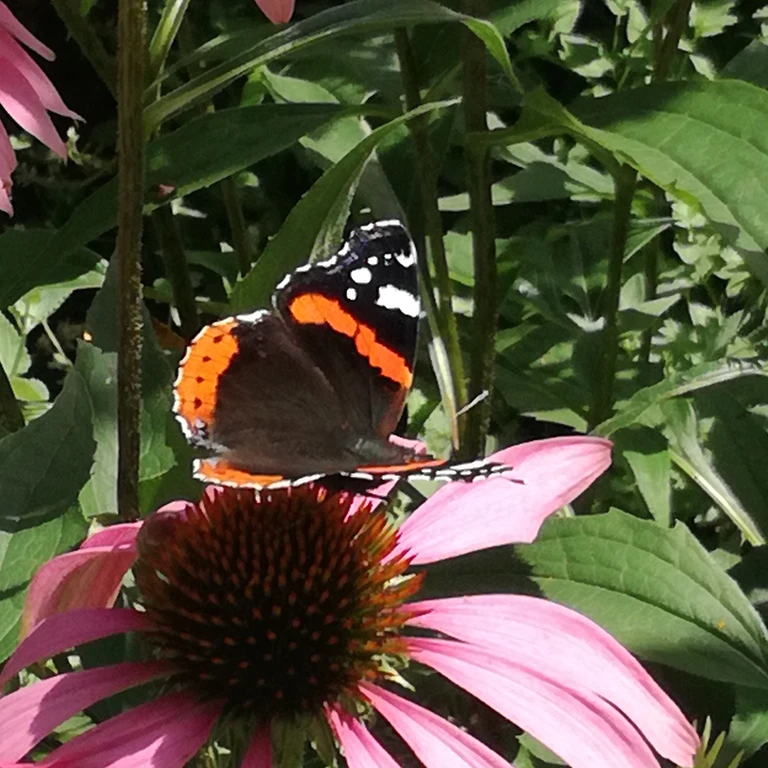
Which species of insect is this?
Vanessa atalanta
